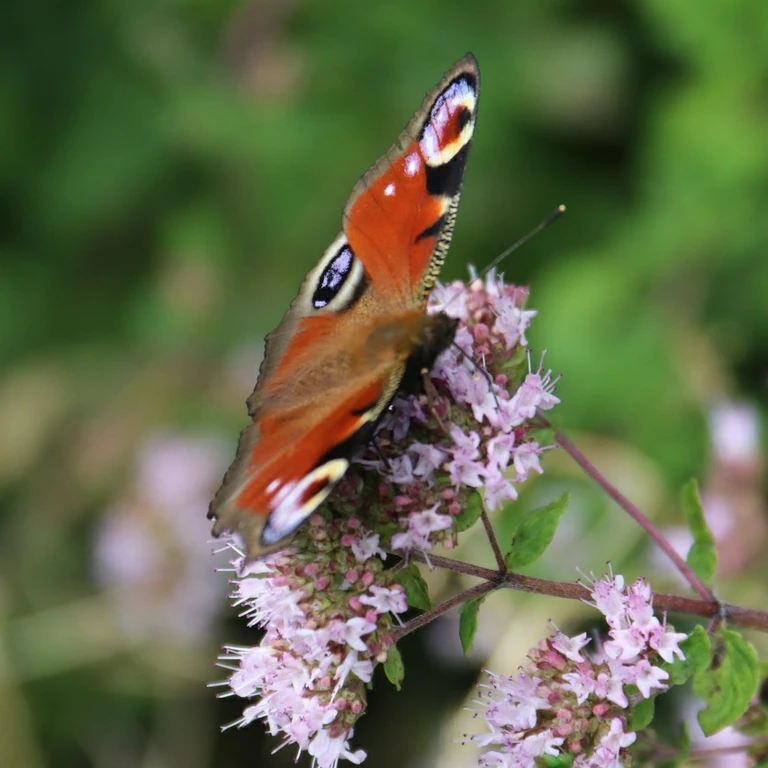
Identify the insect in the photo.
Aglais io
